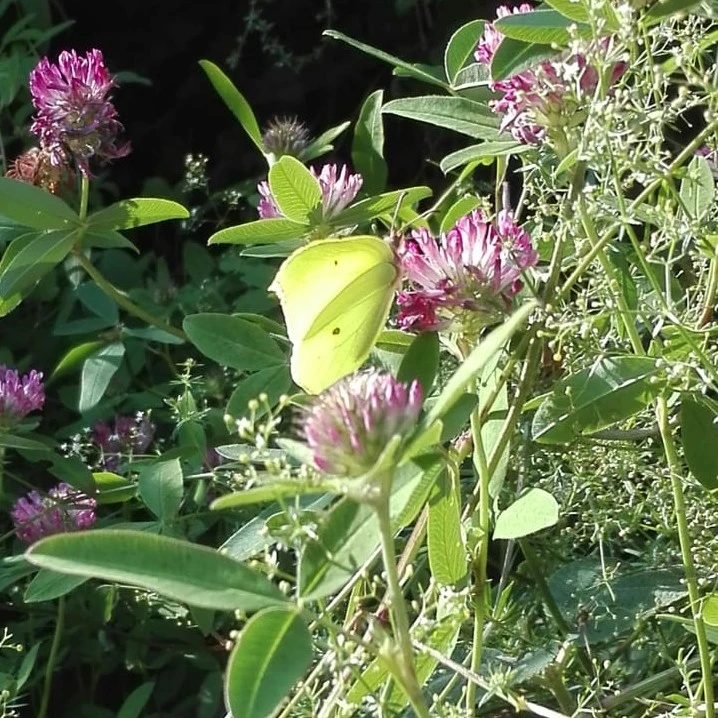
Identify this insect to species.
Gonepteryx rhamni
